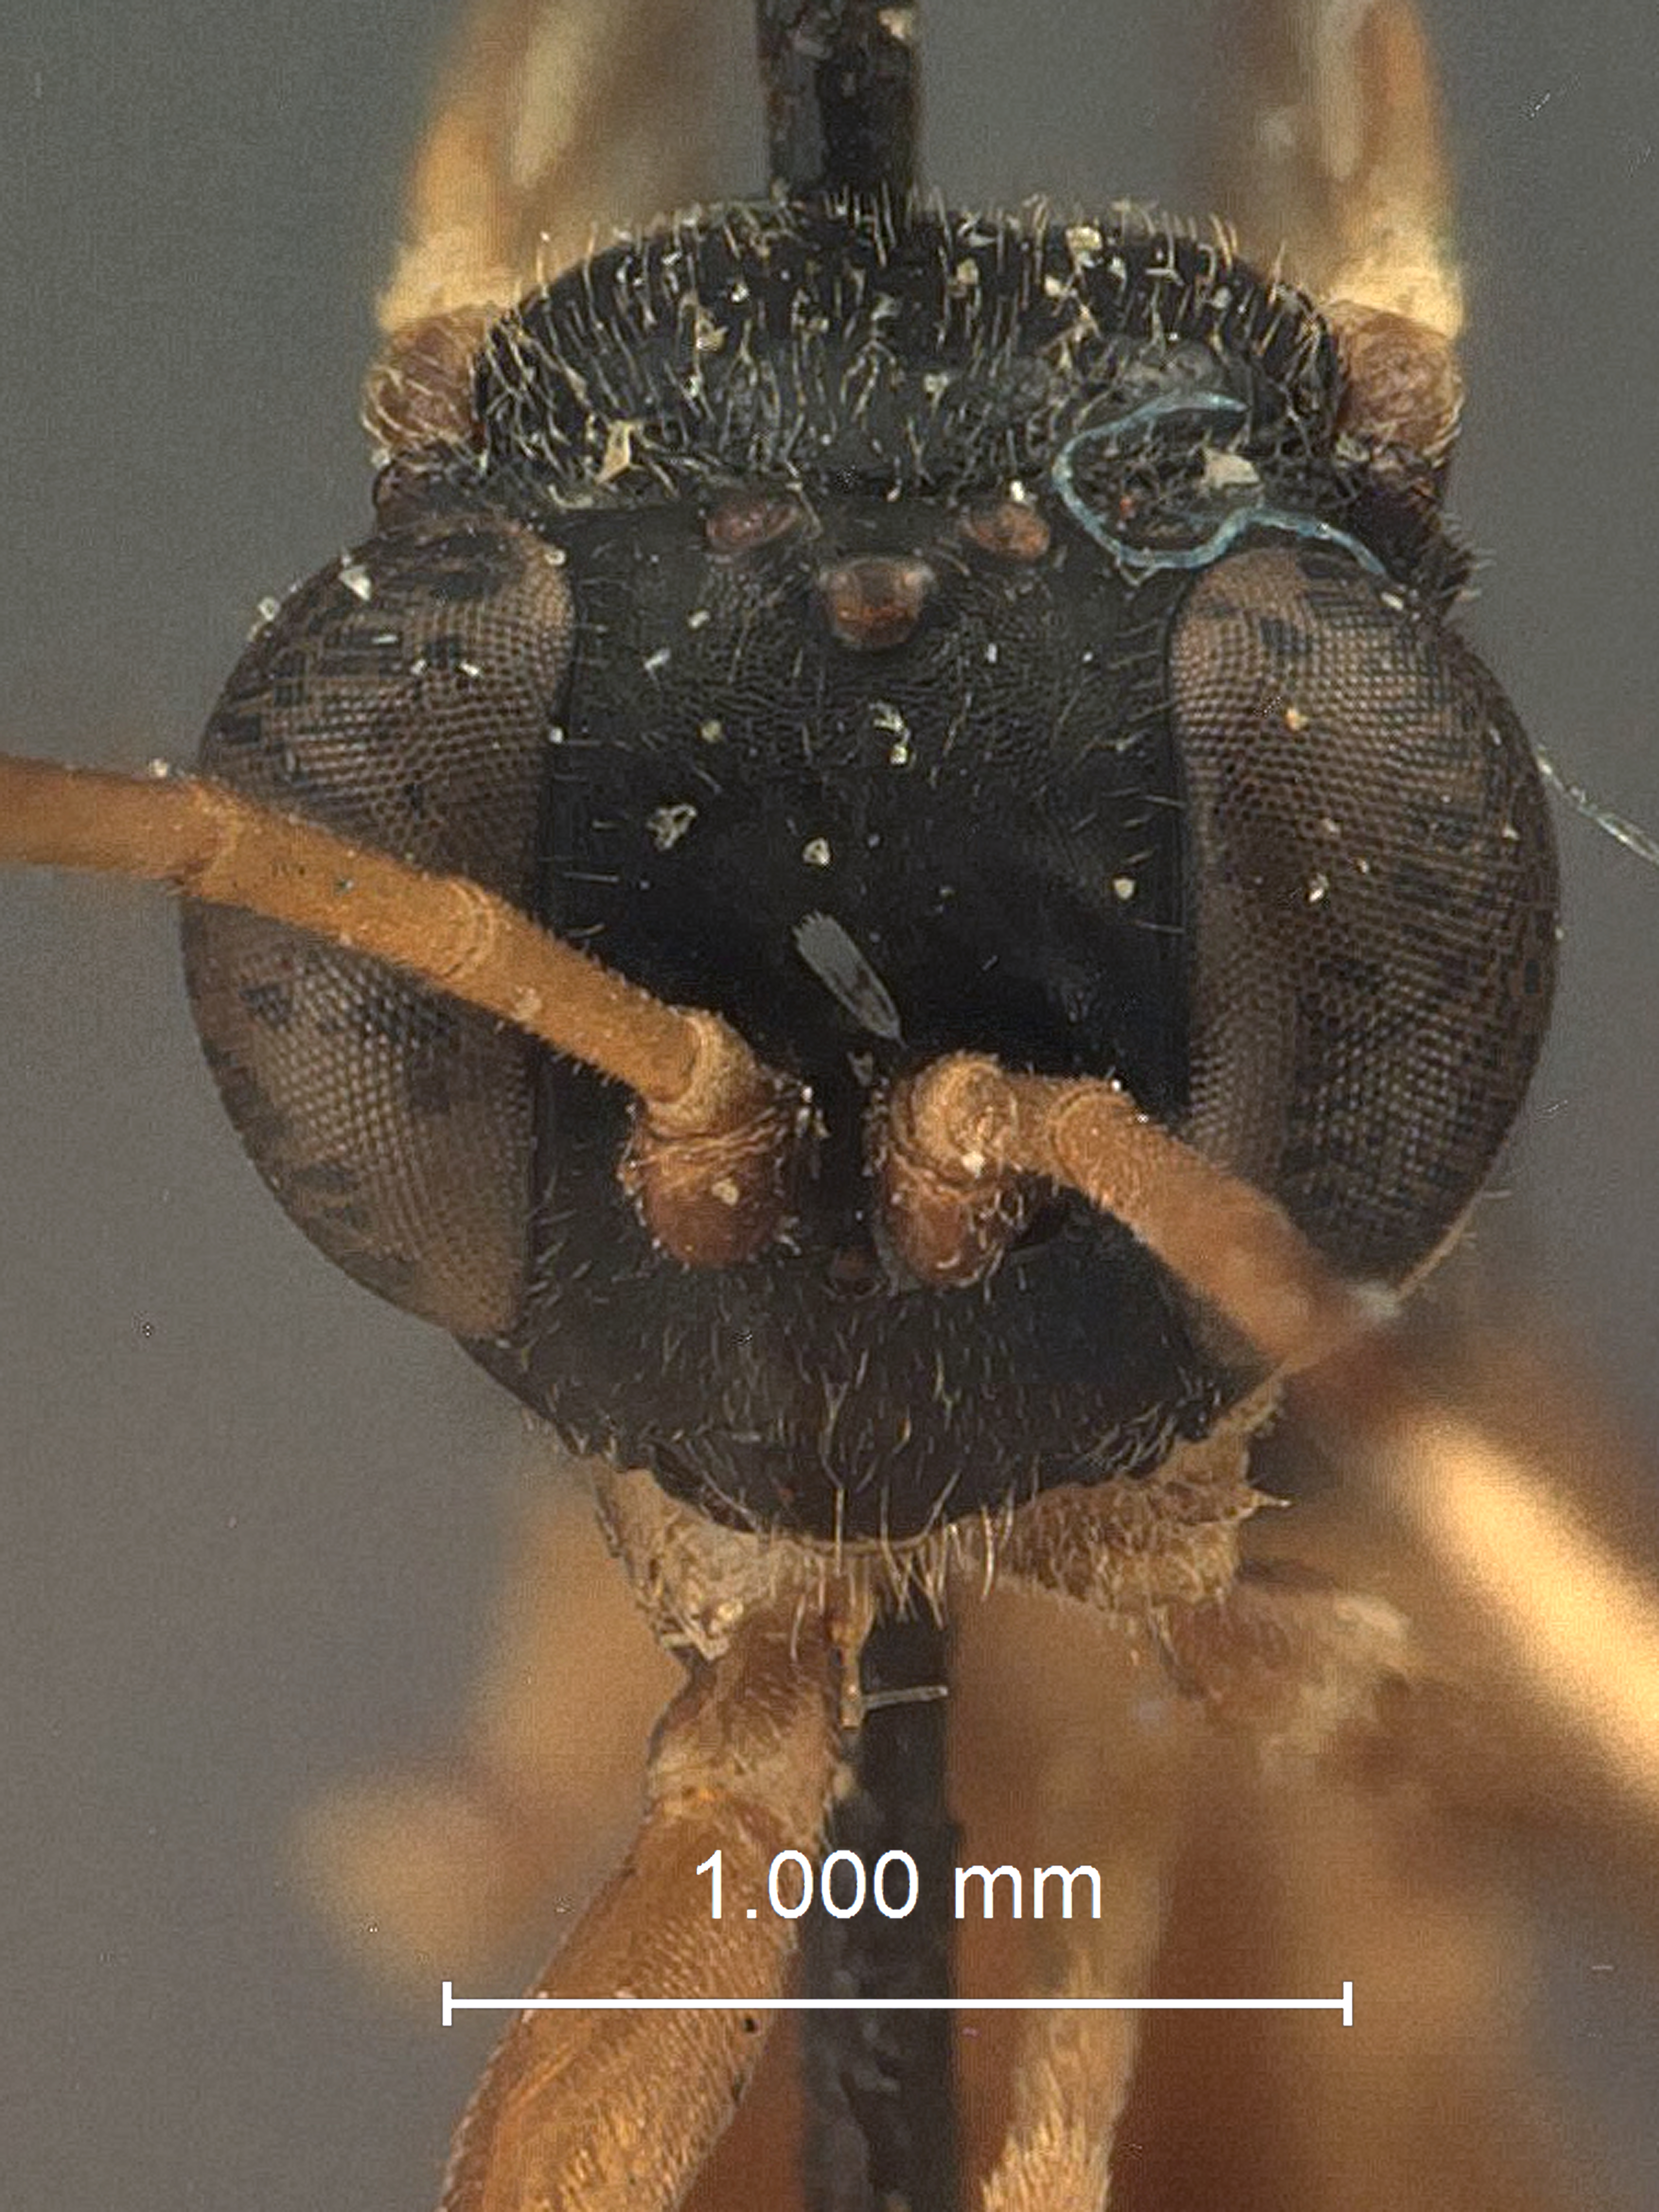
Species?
Agrothereutes slossonae
